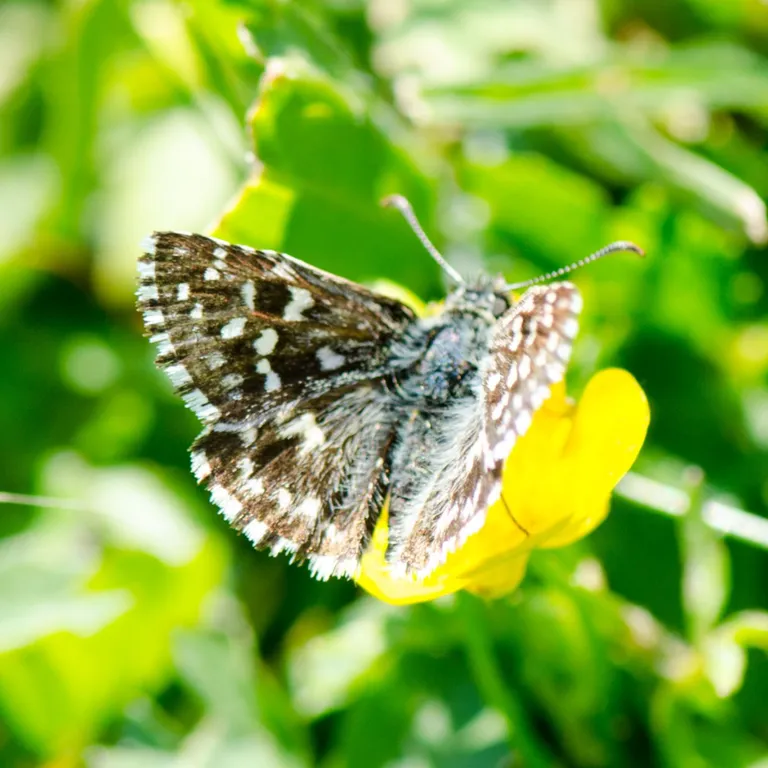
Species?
Pyrgus malvae
